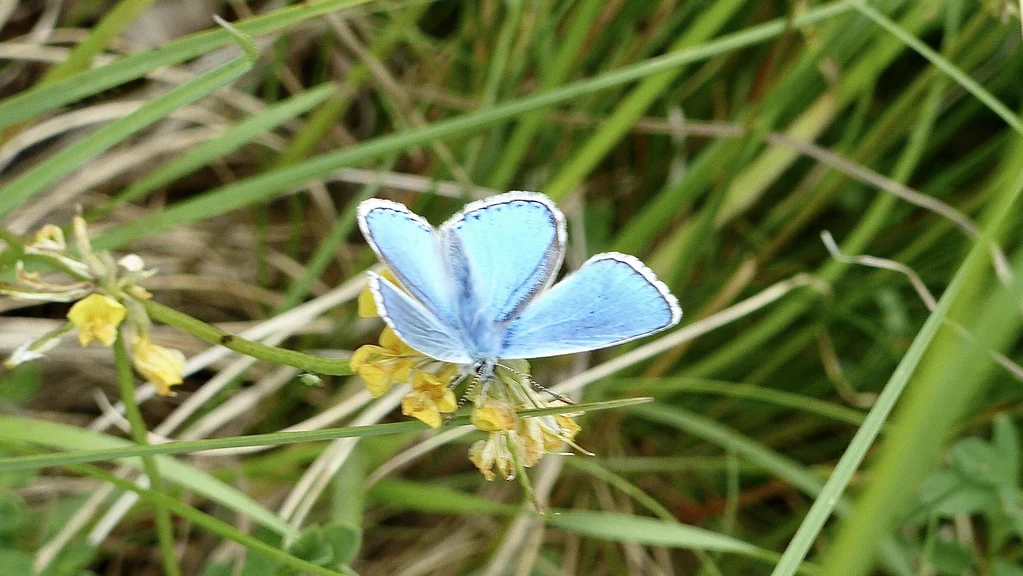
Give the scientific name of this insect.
Lysandra bellargus
